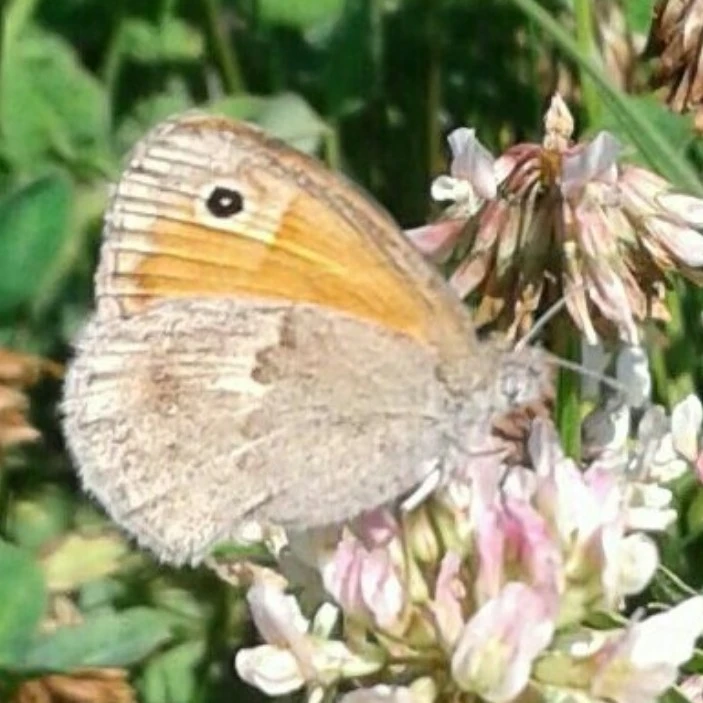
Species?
Coenonympha pamphilus
